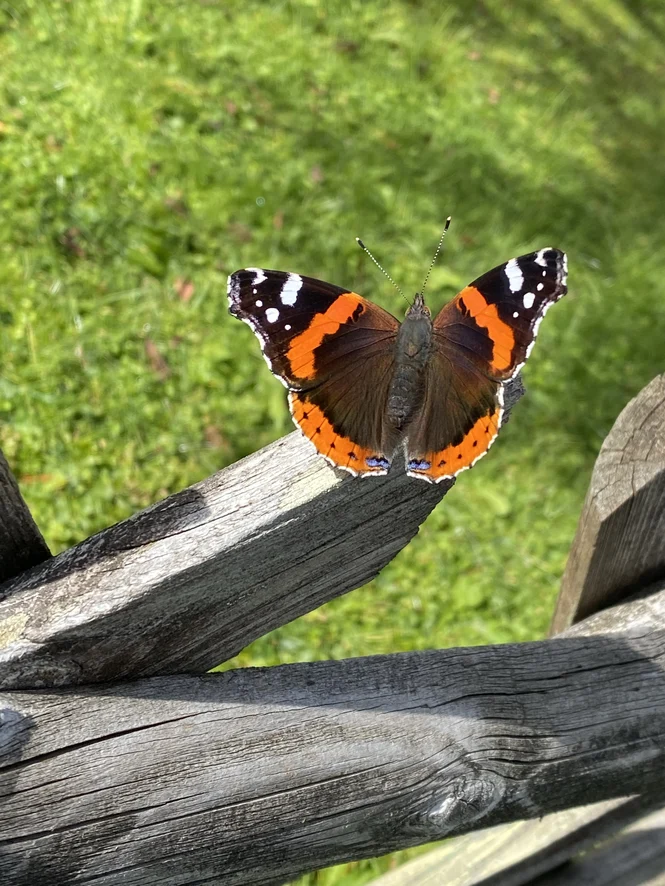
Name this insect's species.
Vanessa atalanta
